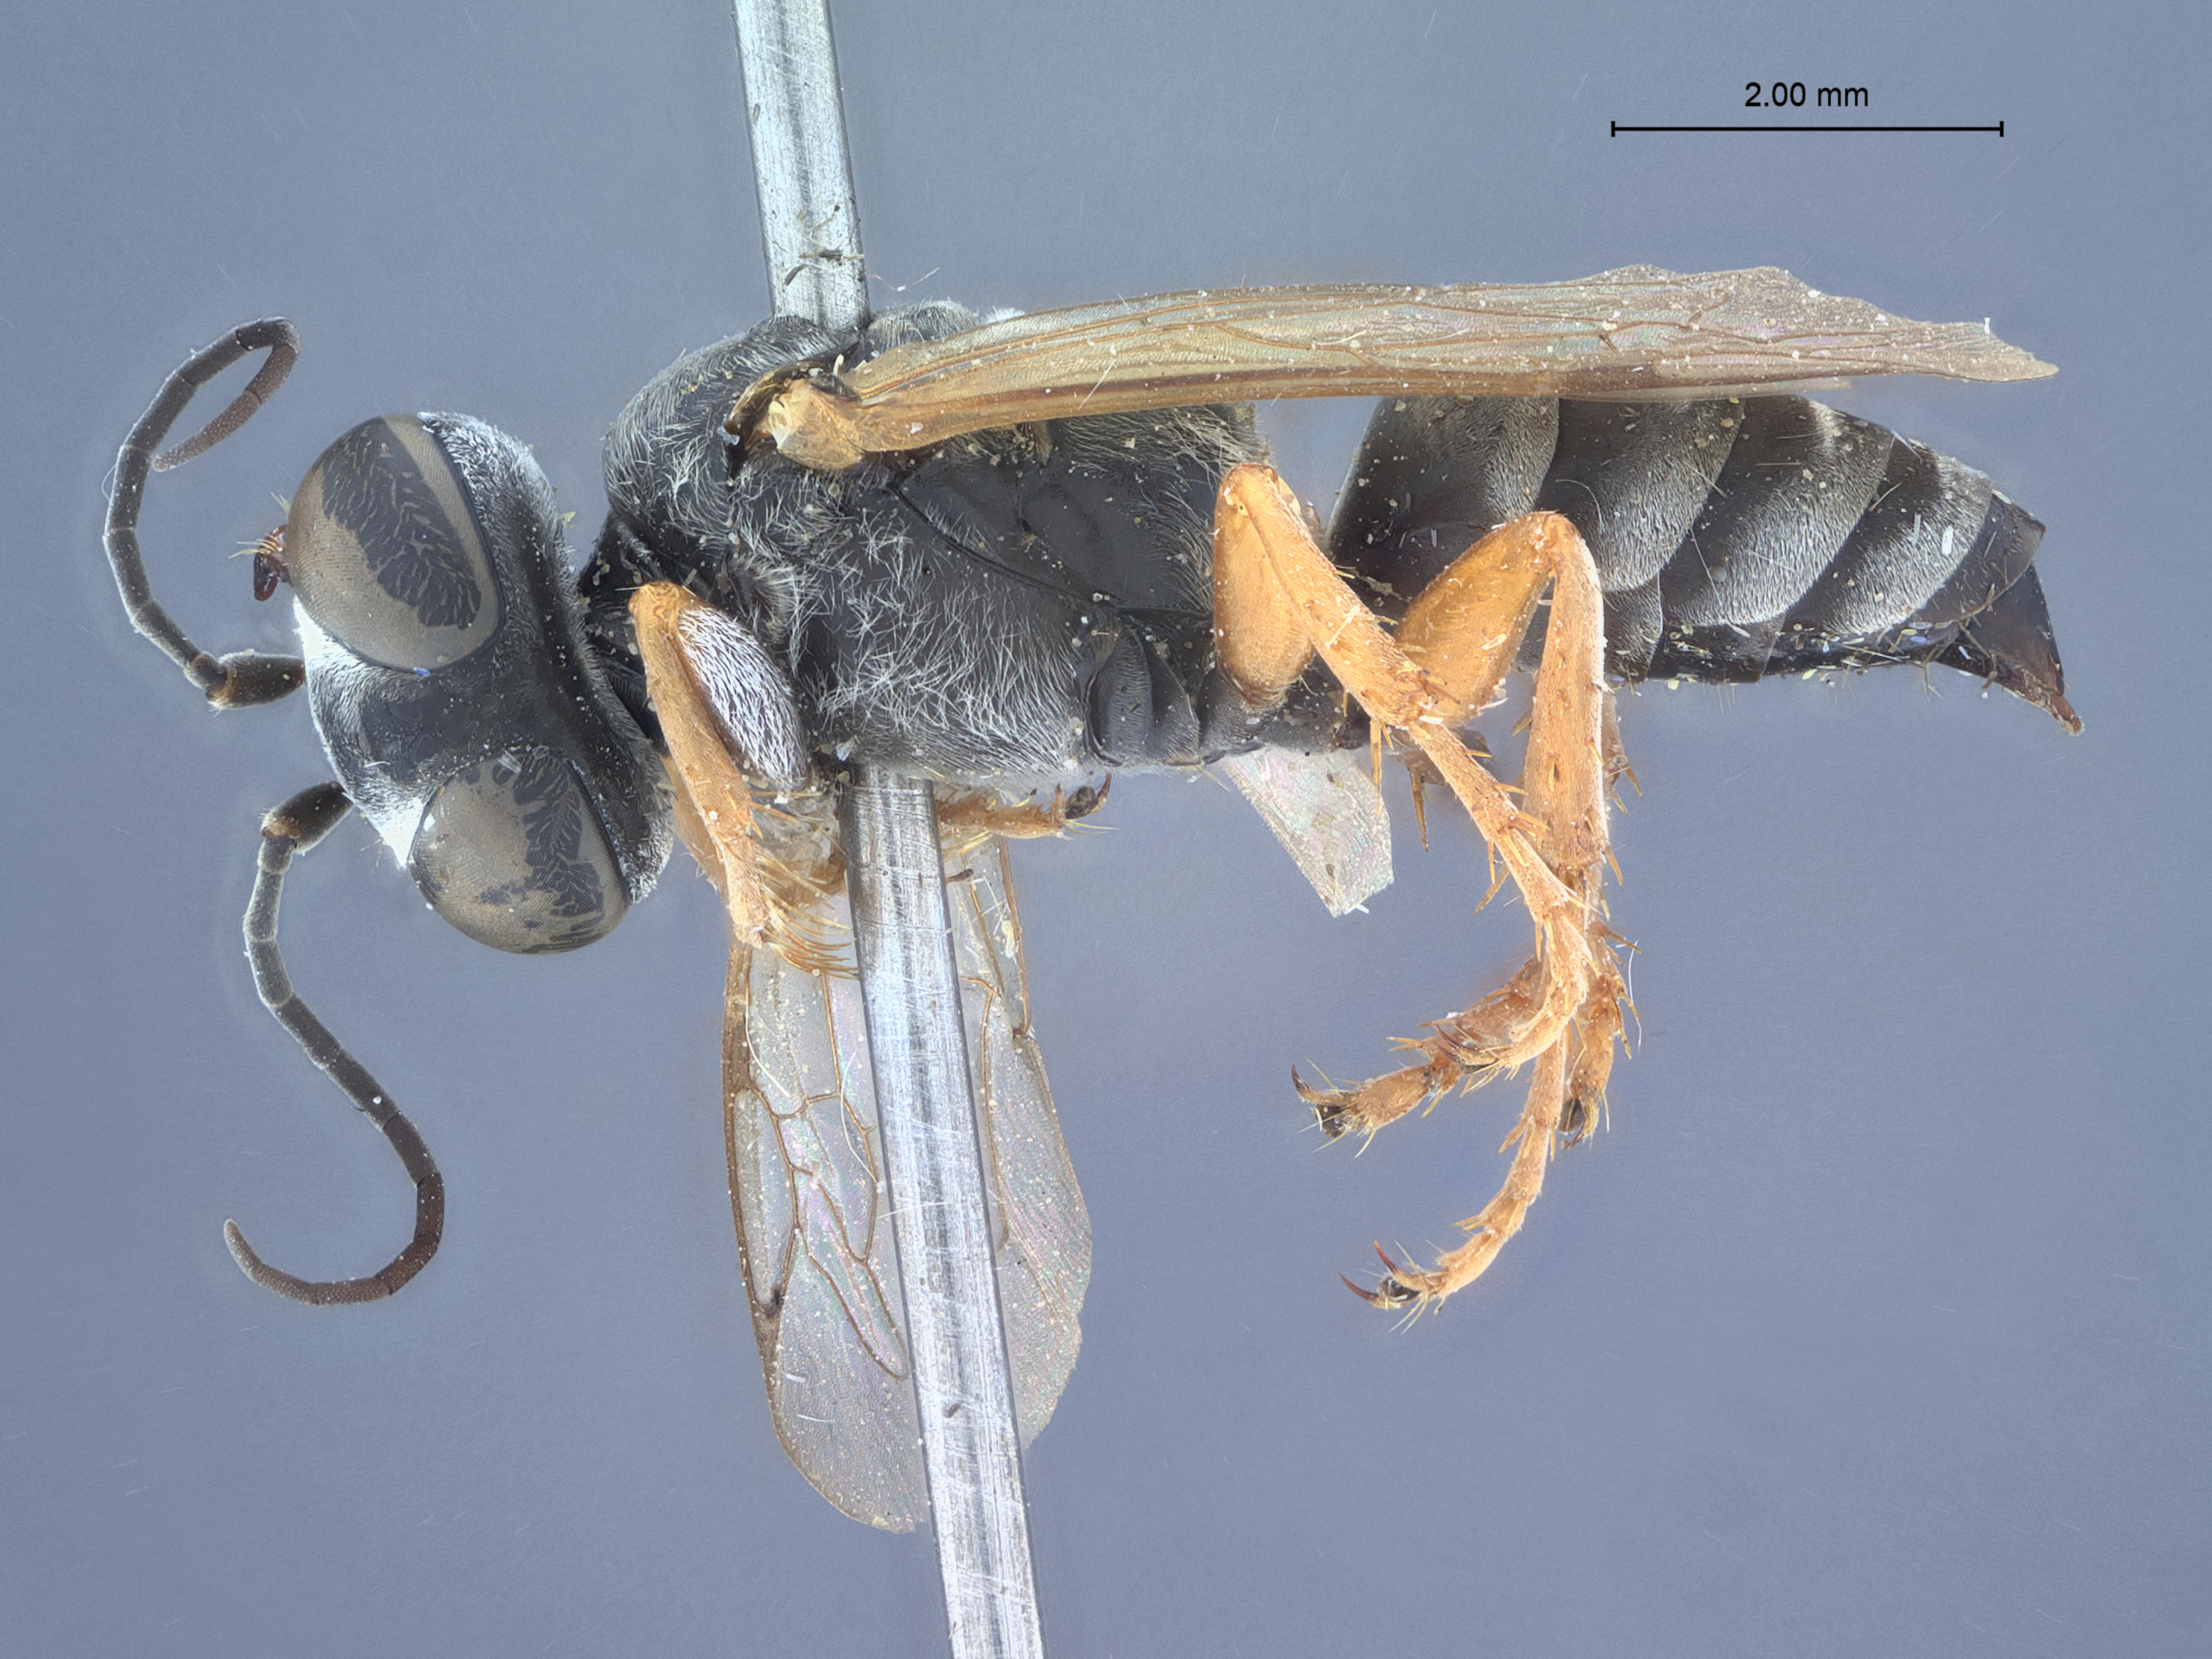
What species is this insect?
Tachysphex haematopus
